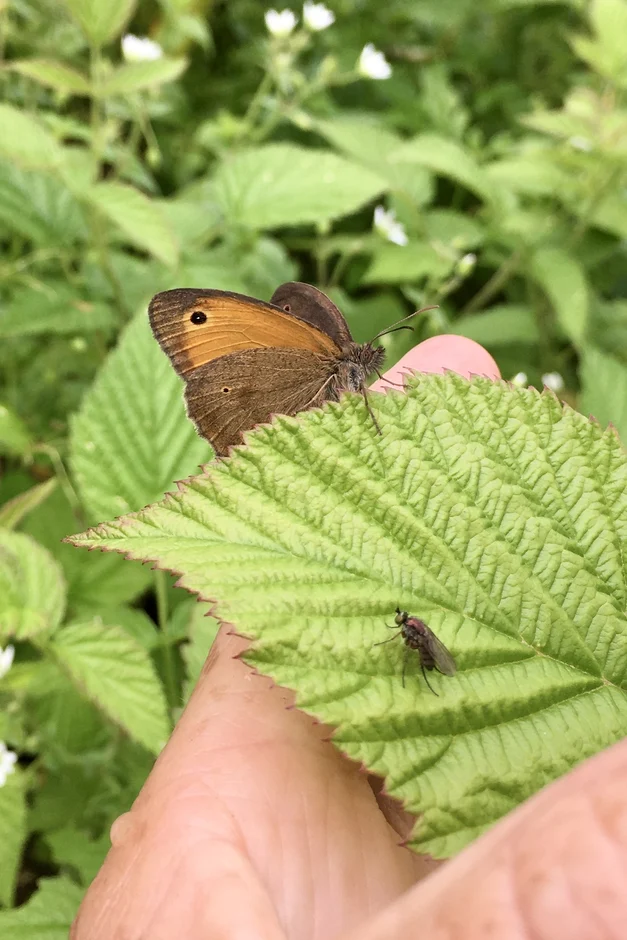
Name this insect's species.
Maniola jurtina
